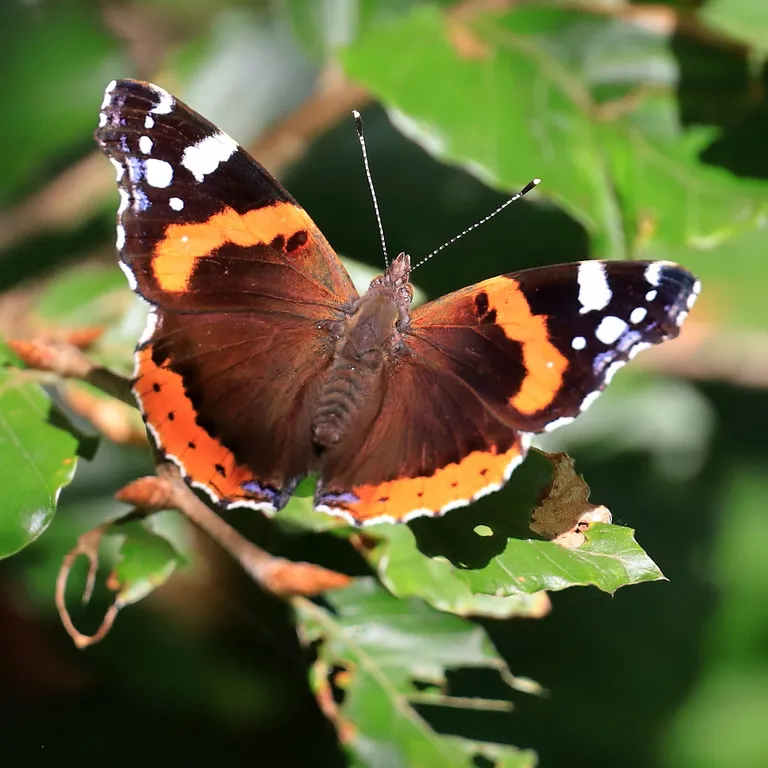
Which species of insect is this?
Vanessa atalanta
